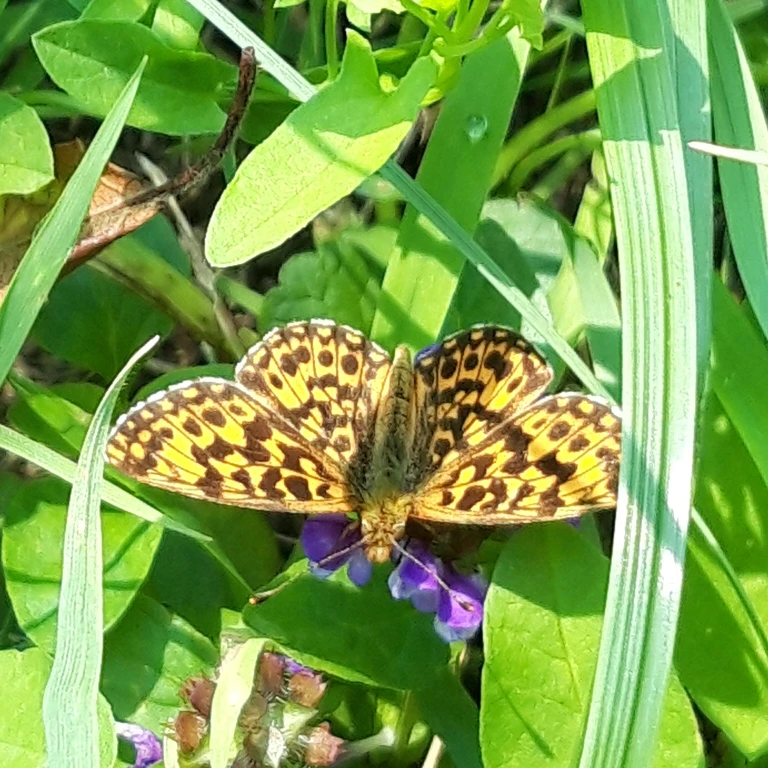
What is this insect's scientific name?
Boloria dia
